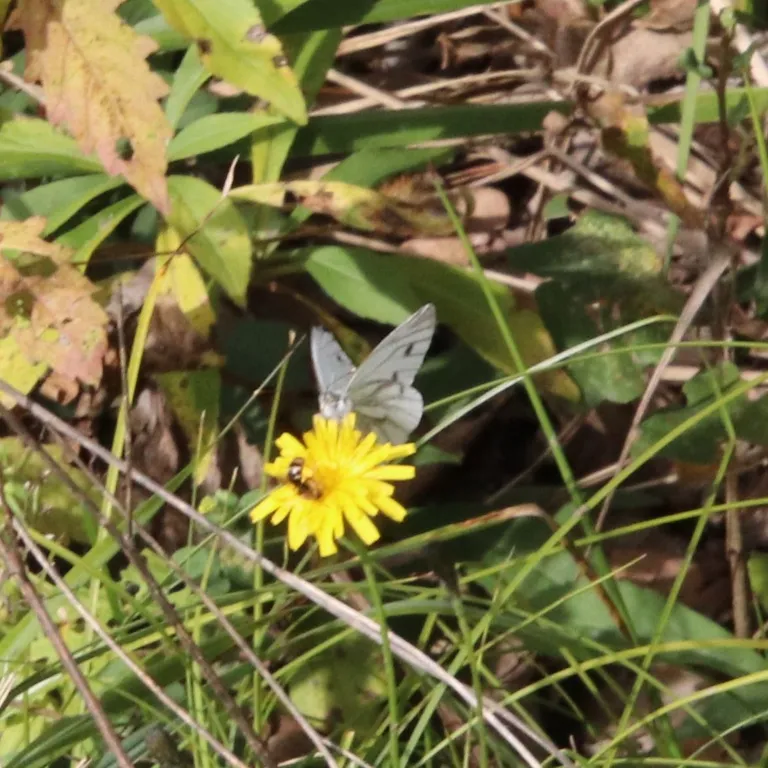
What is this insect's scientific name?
Pieris napi
